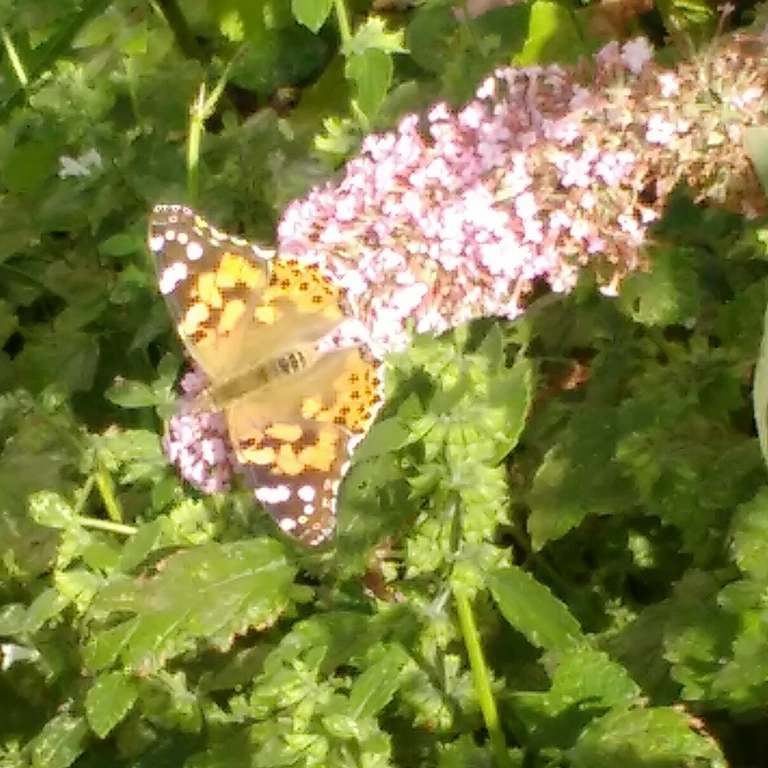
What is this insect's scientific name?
Vanessa cardui
